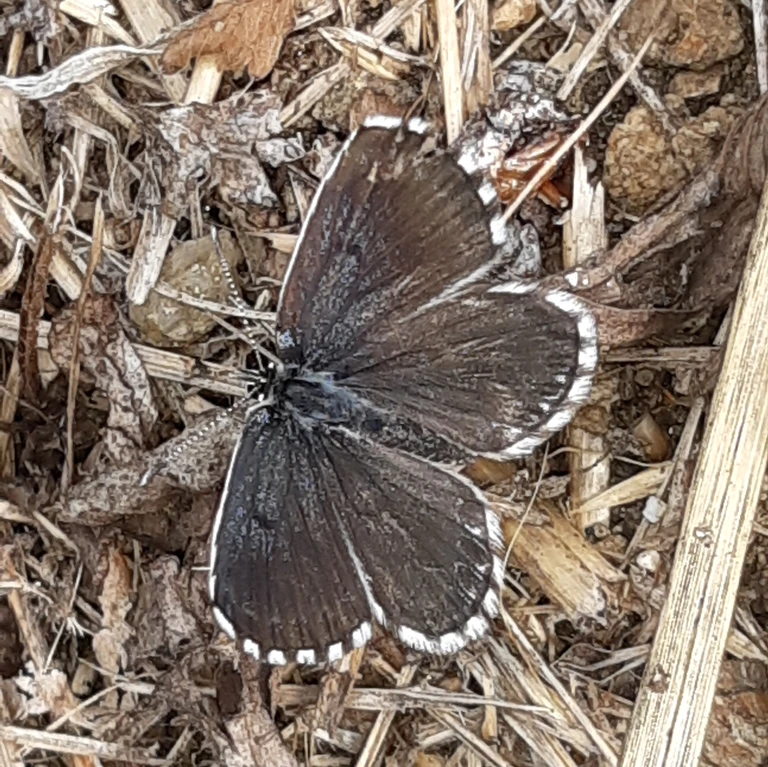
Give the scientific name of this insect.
Scolitantides orion
